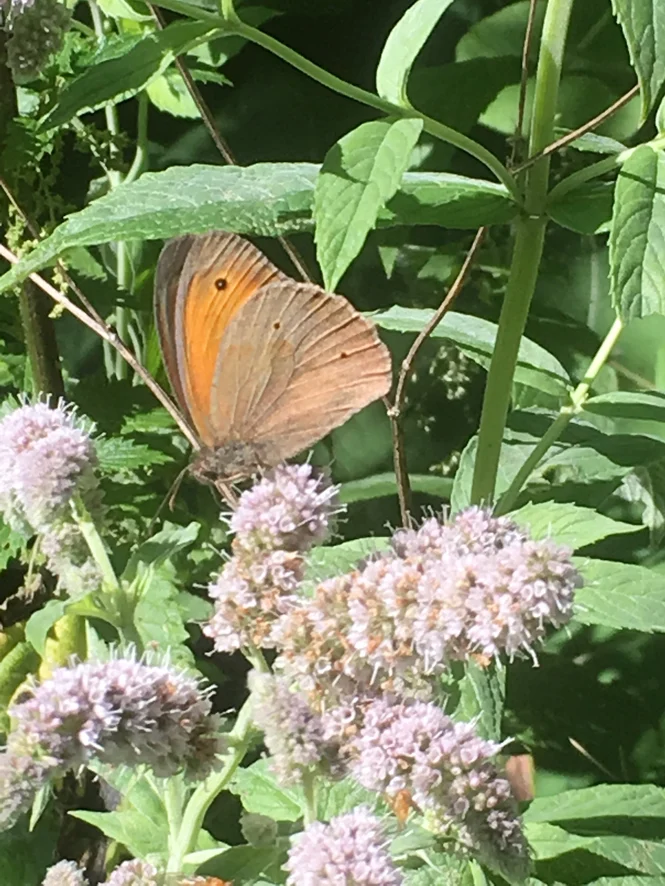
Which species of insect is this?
Maniola jurtina
